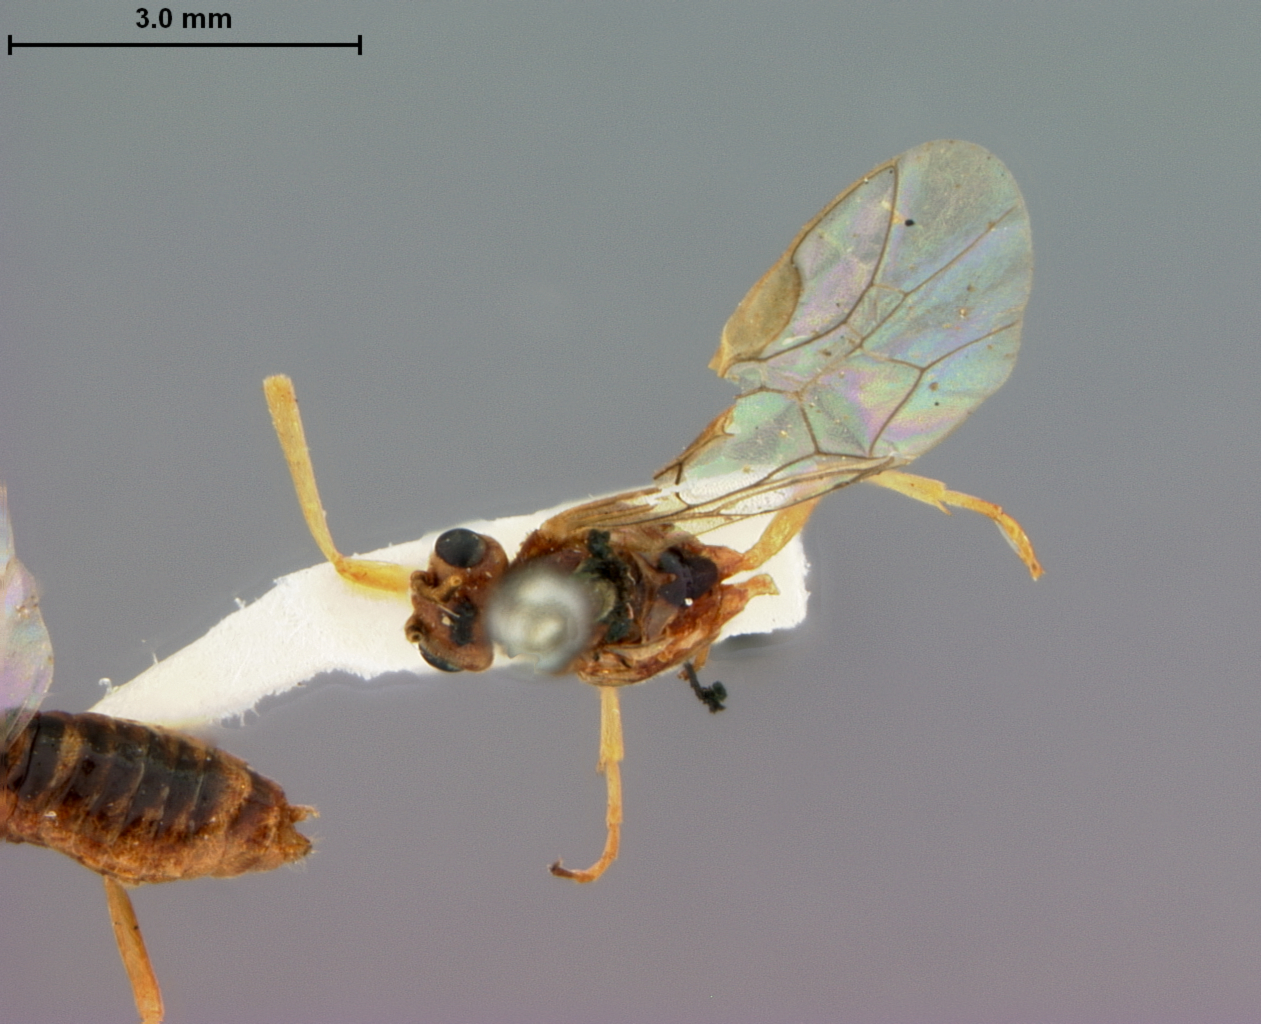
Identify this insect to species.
Gymnonychus resinicolor
